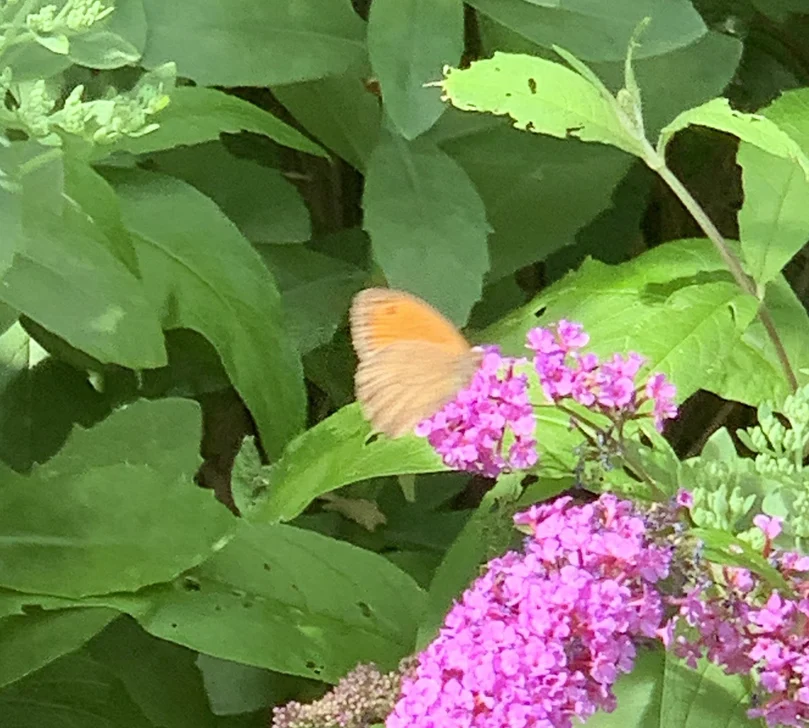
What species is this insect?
Maniola jurtina
